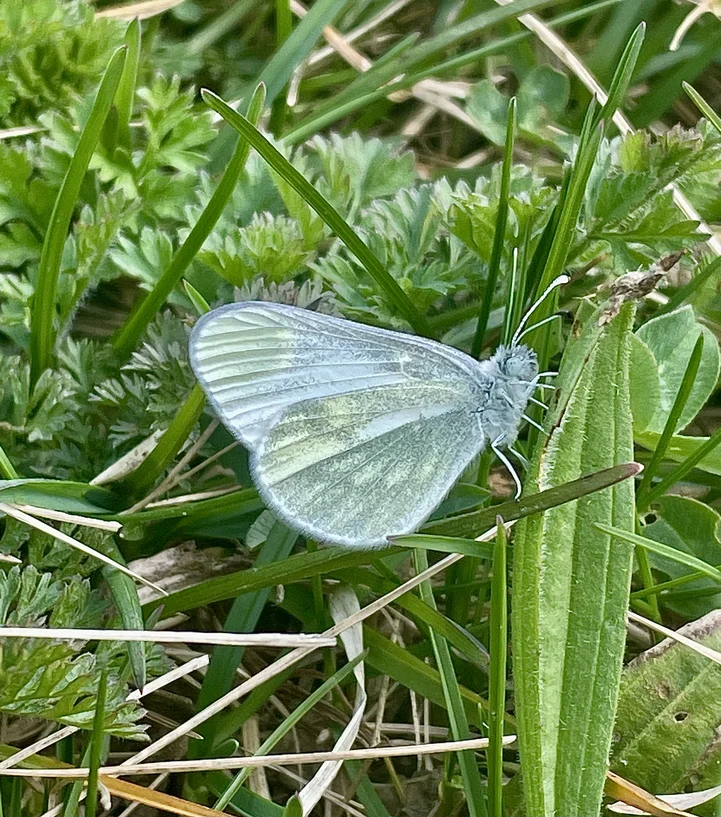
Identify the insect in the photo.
Leptidea sinapis/juvernica
